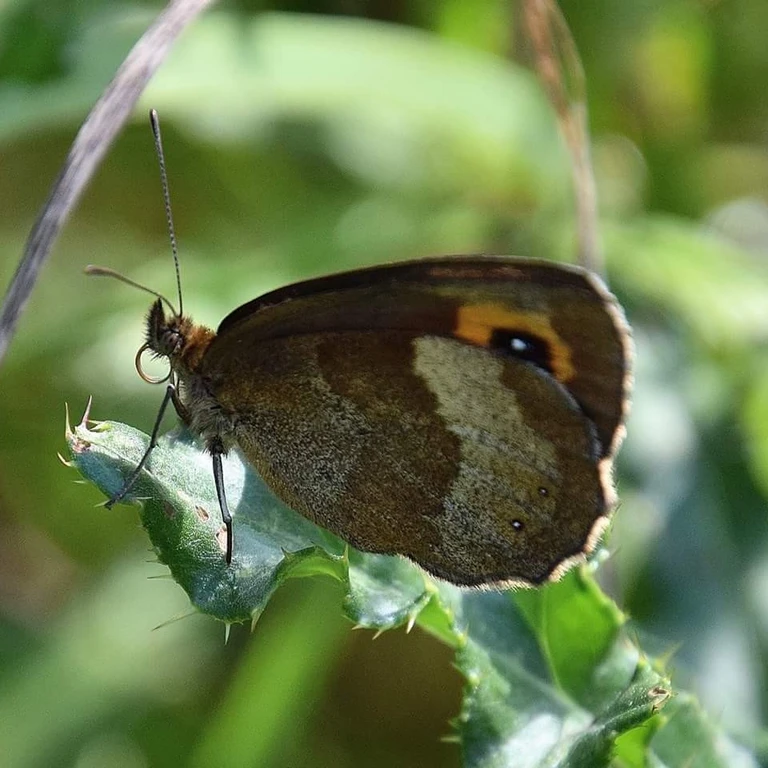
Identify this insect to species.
Erebia aethiops
